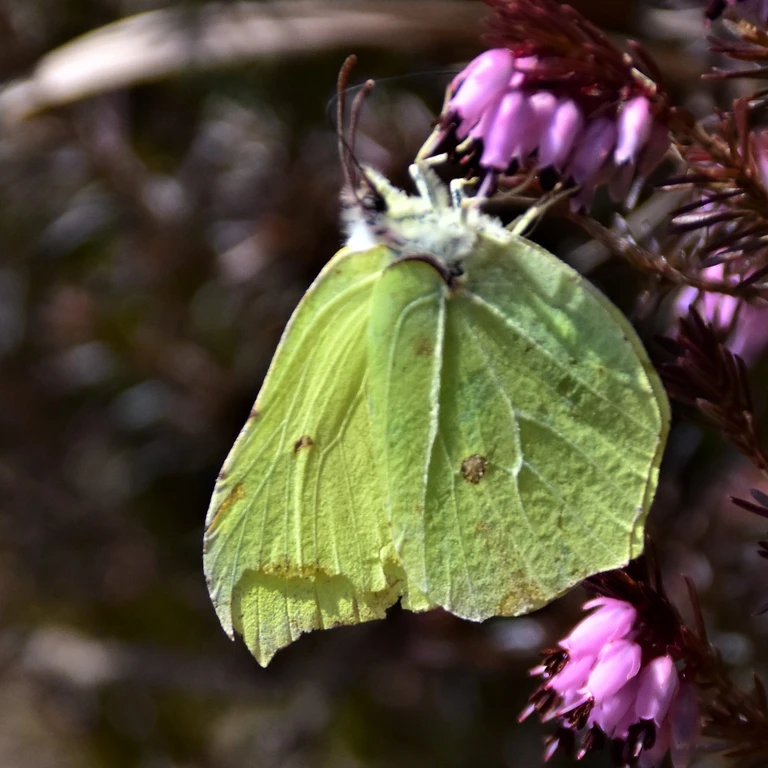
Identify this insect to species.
Gonepteryx rhamni
